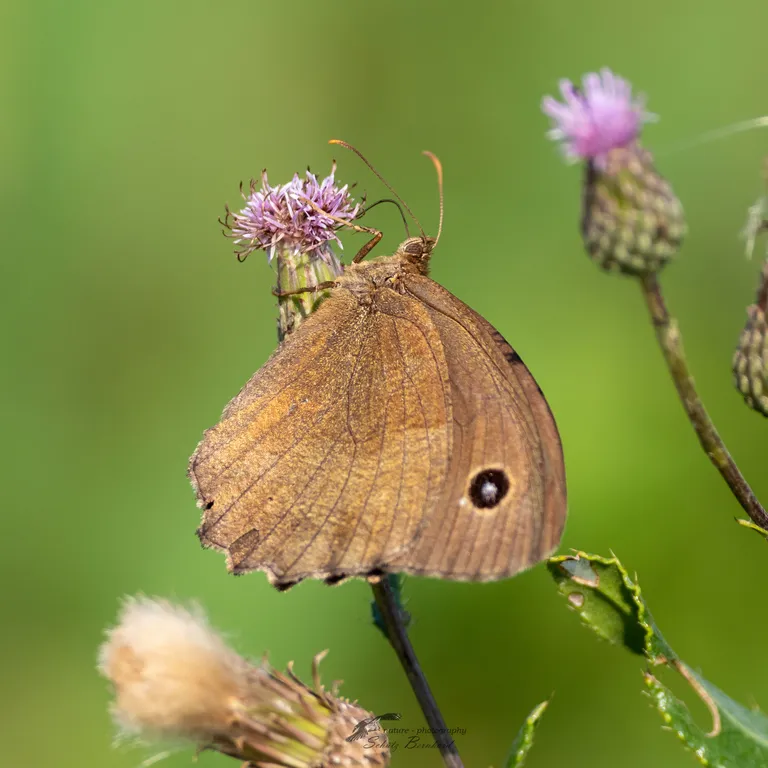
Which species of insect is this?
Minois dryas
